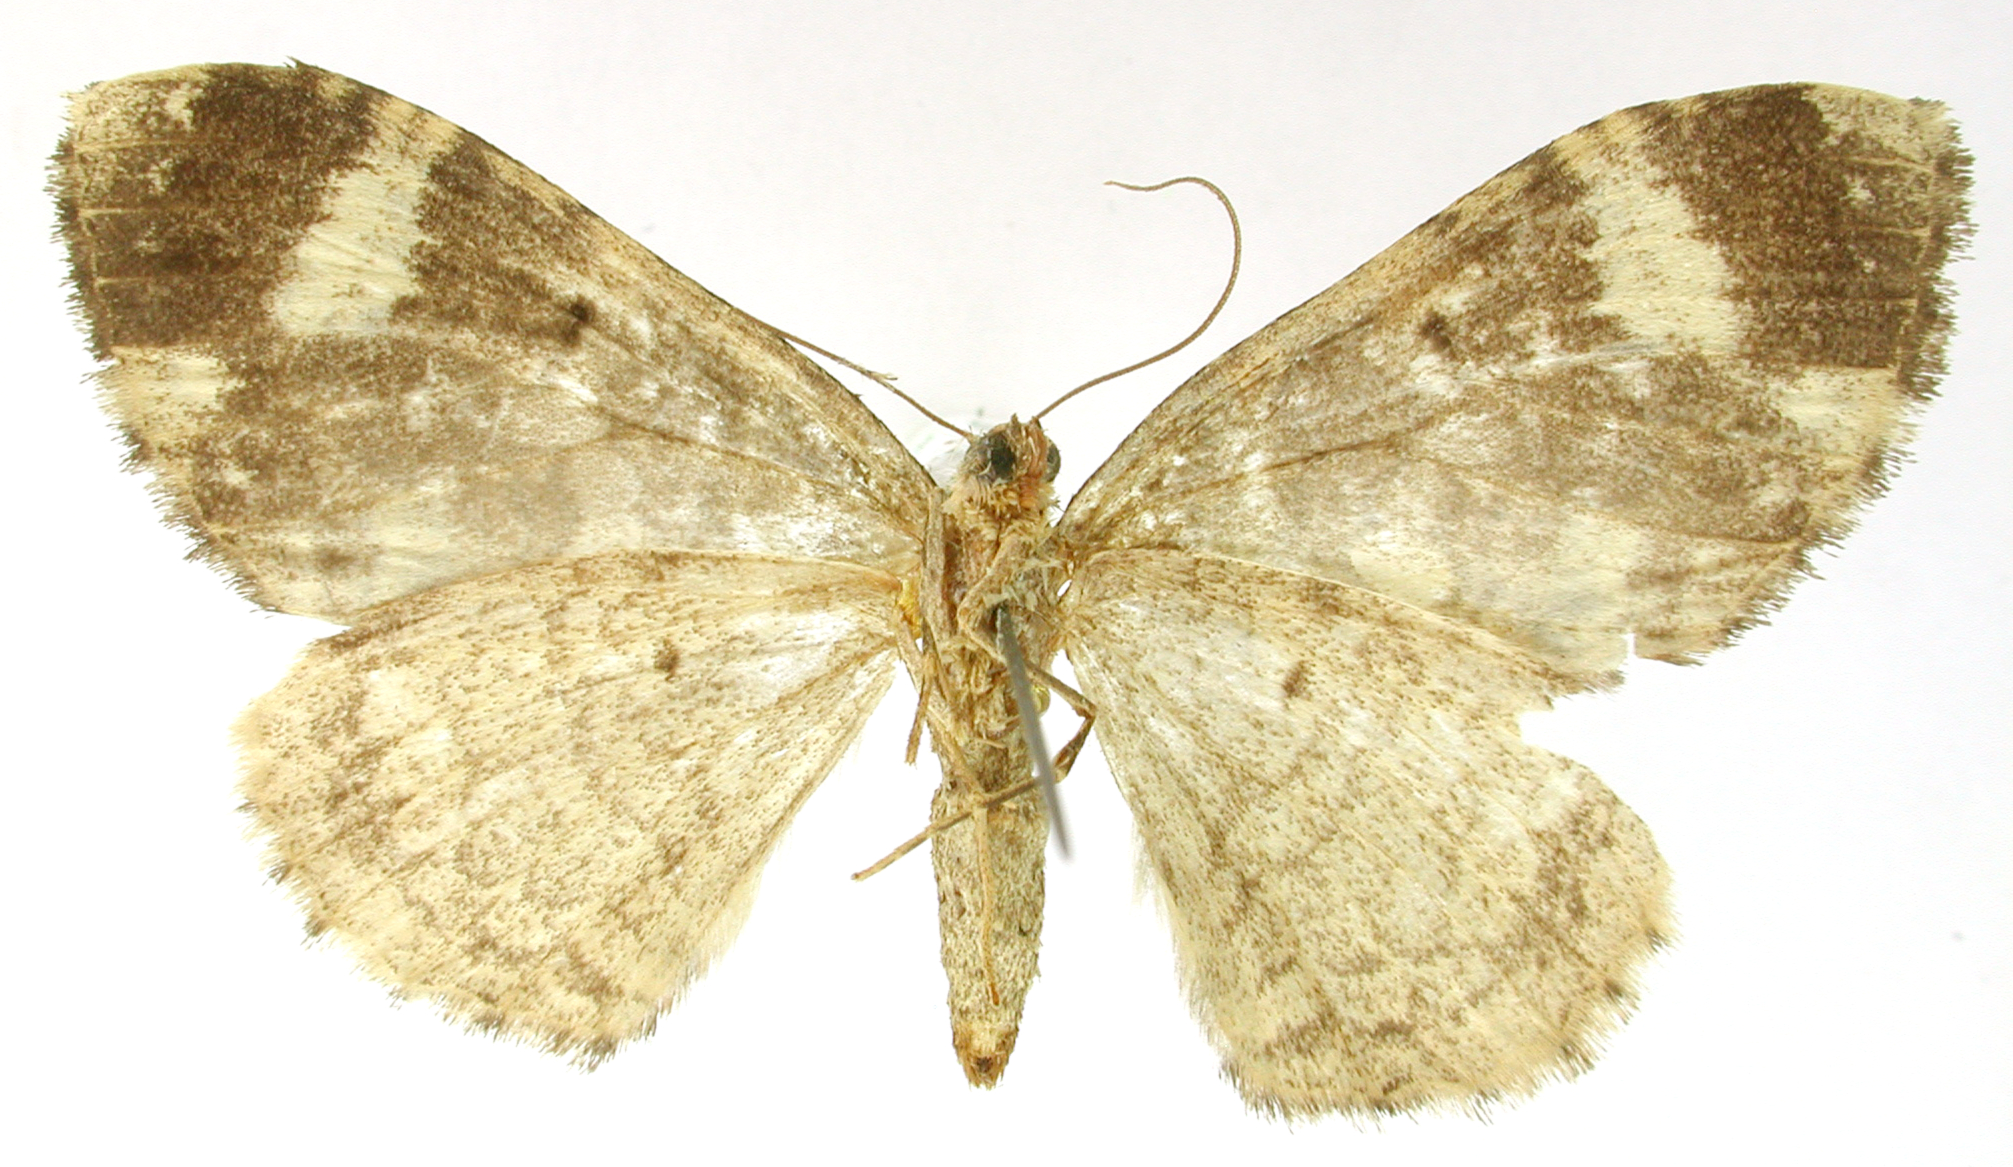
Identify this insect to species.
Erebochlora albisecta
